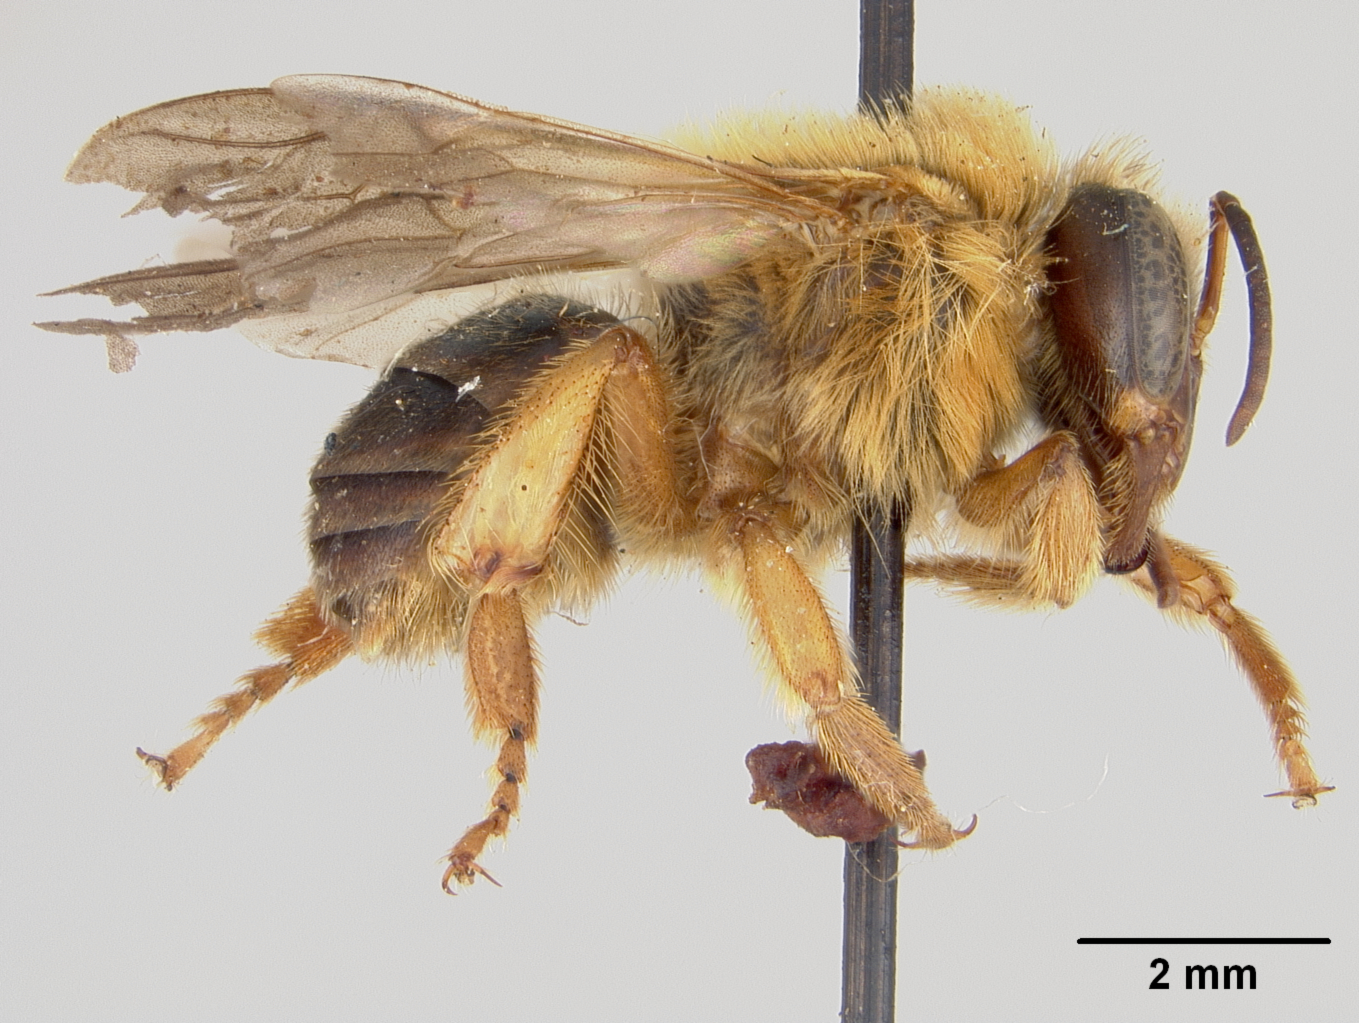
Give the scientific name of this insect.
Melipona variegatipes
